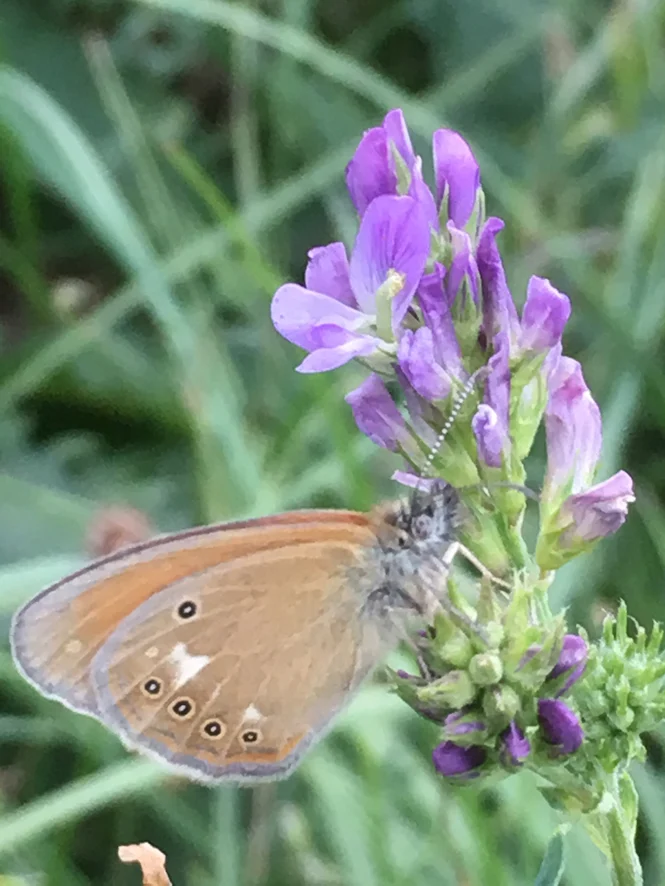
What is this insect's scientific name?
Coenonympha glycerion (also Coenonympha iphis)
